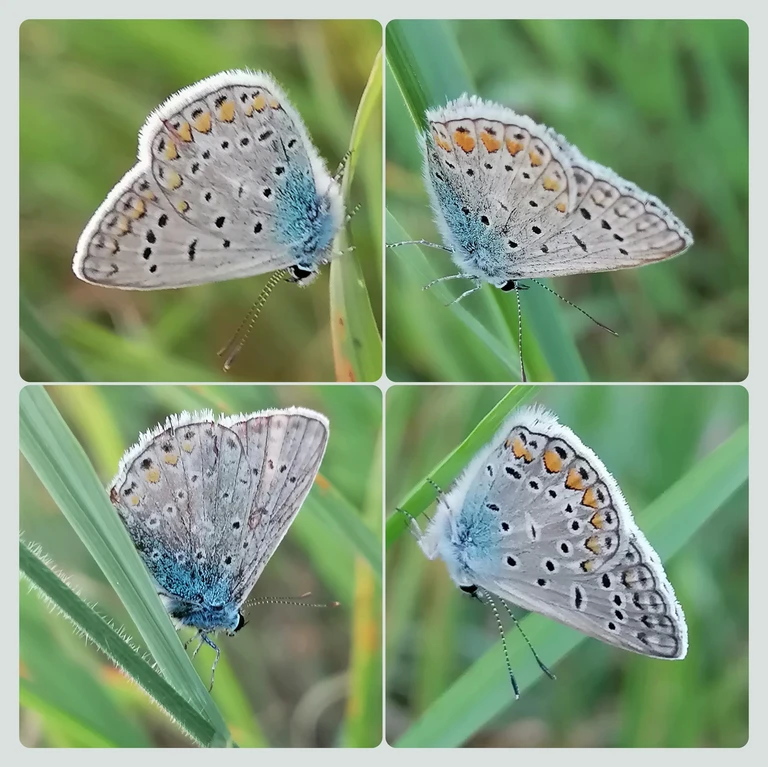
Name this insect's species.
Polyommatus icarus
